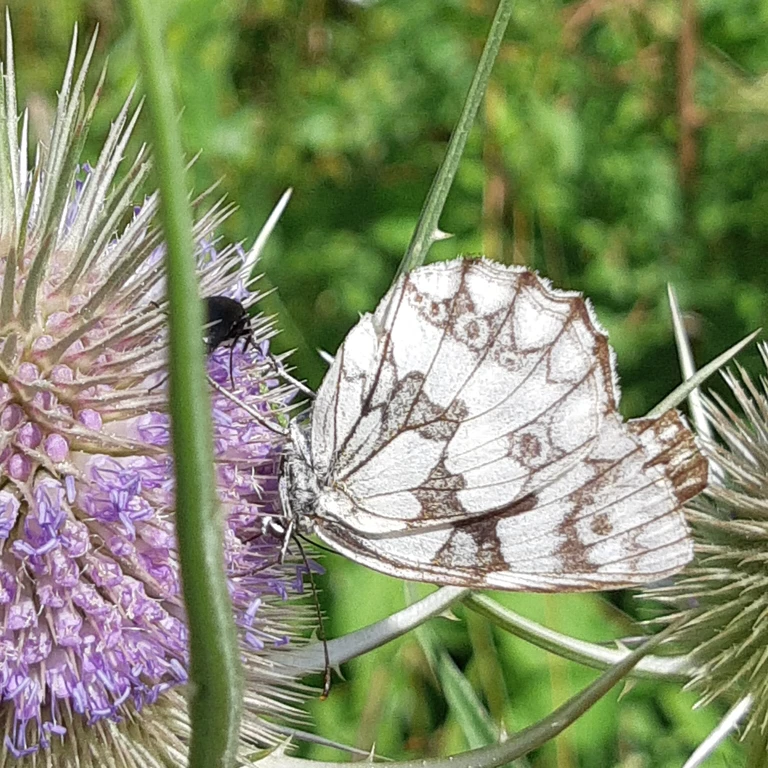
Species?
Melanargia galathea
